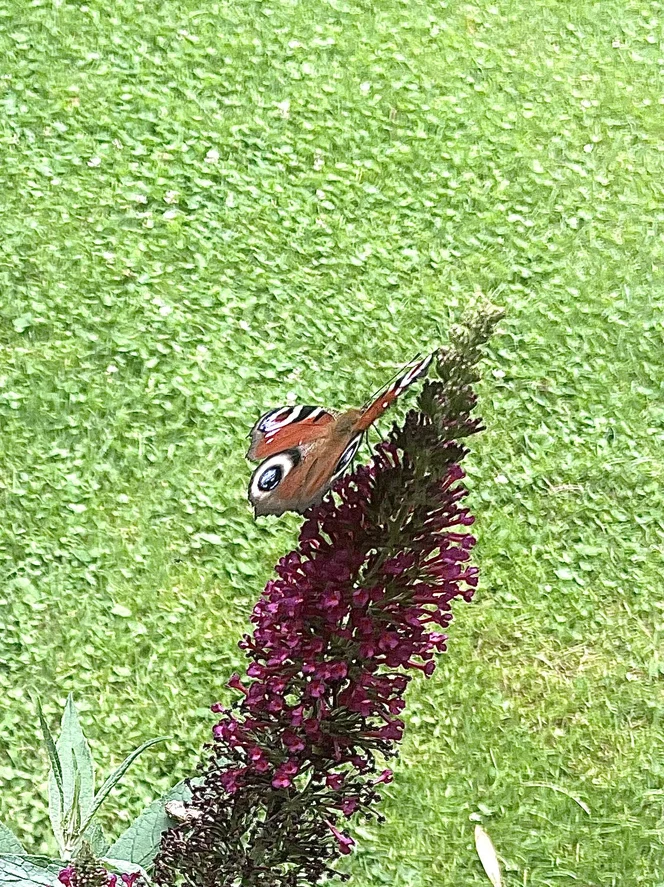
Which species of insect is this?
Aglais io
